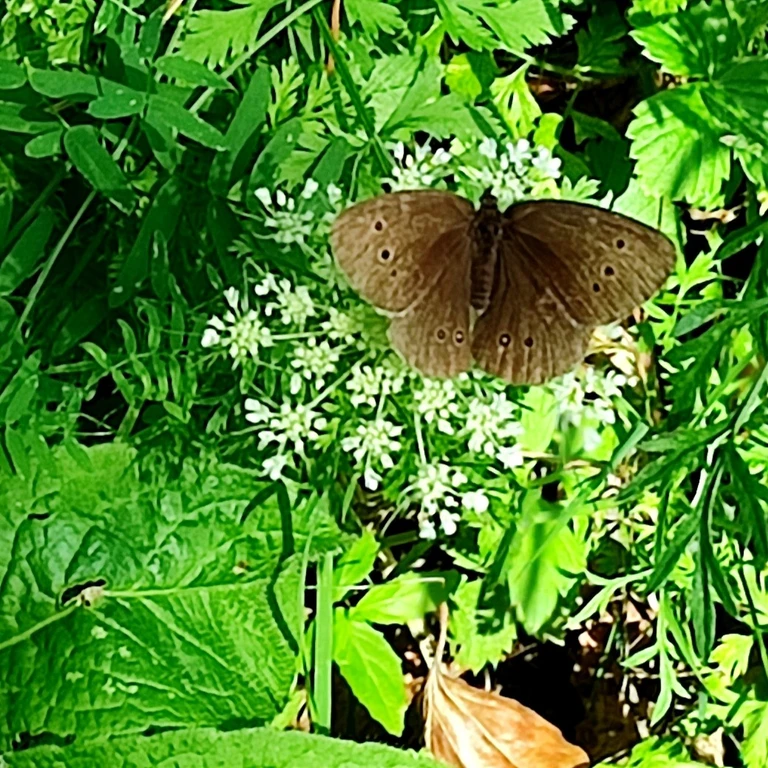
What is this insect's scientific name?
Aphantopus hyperantus
